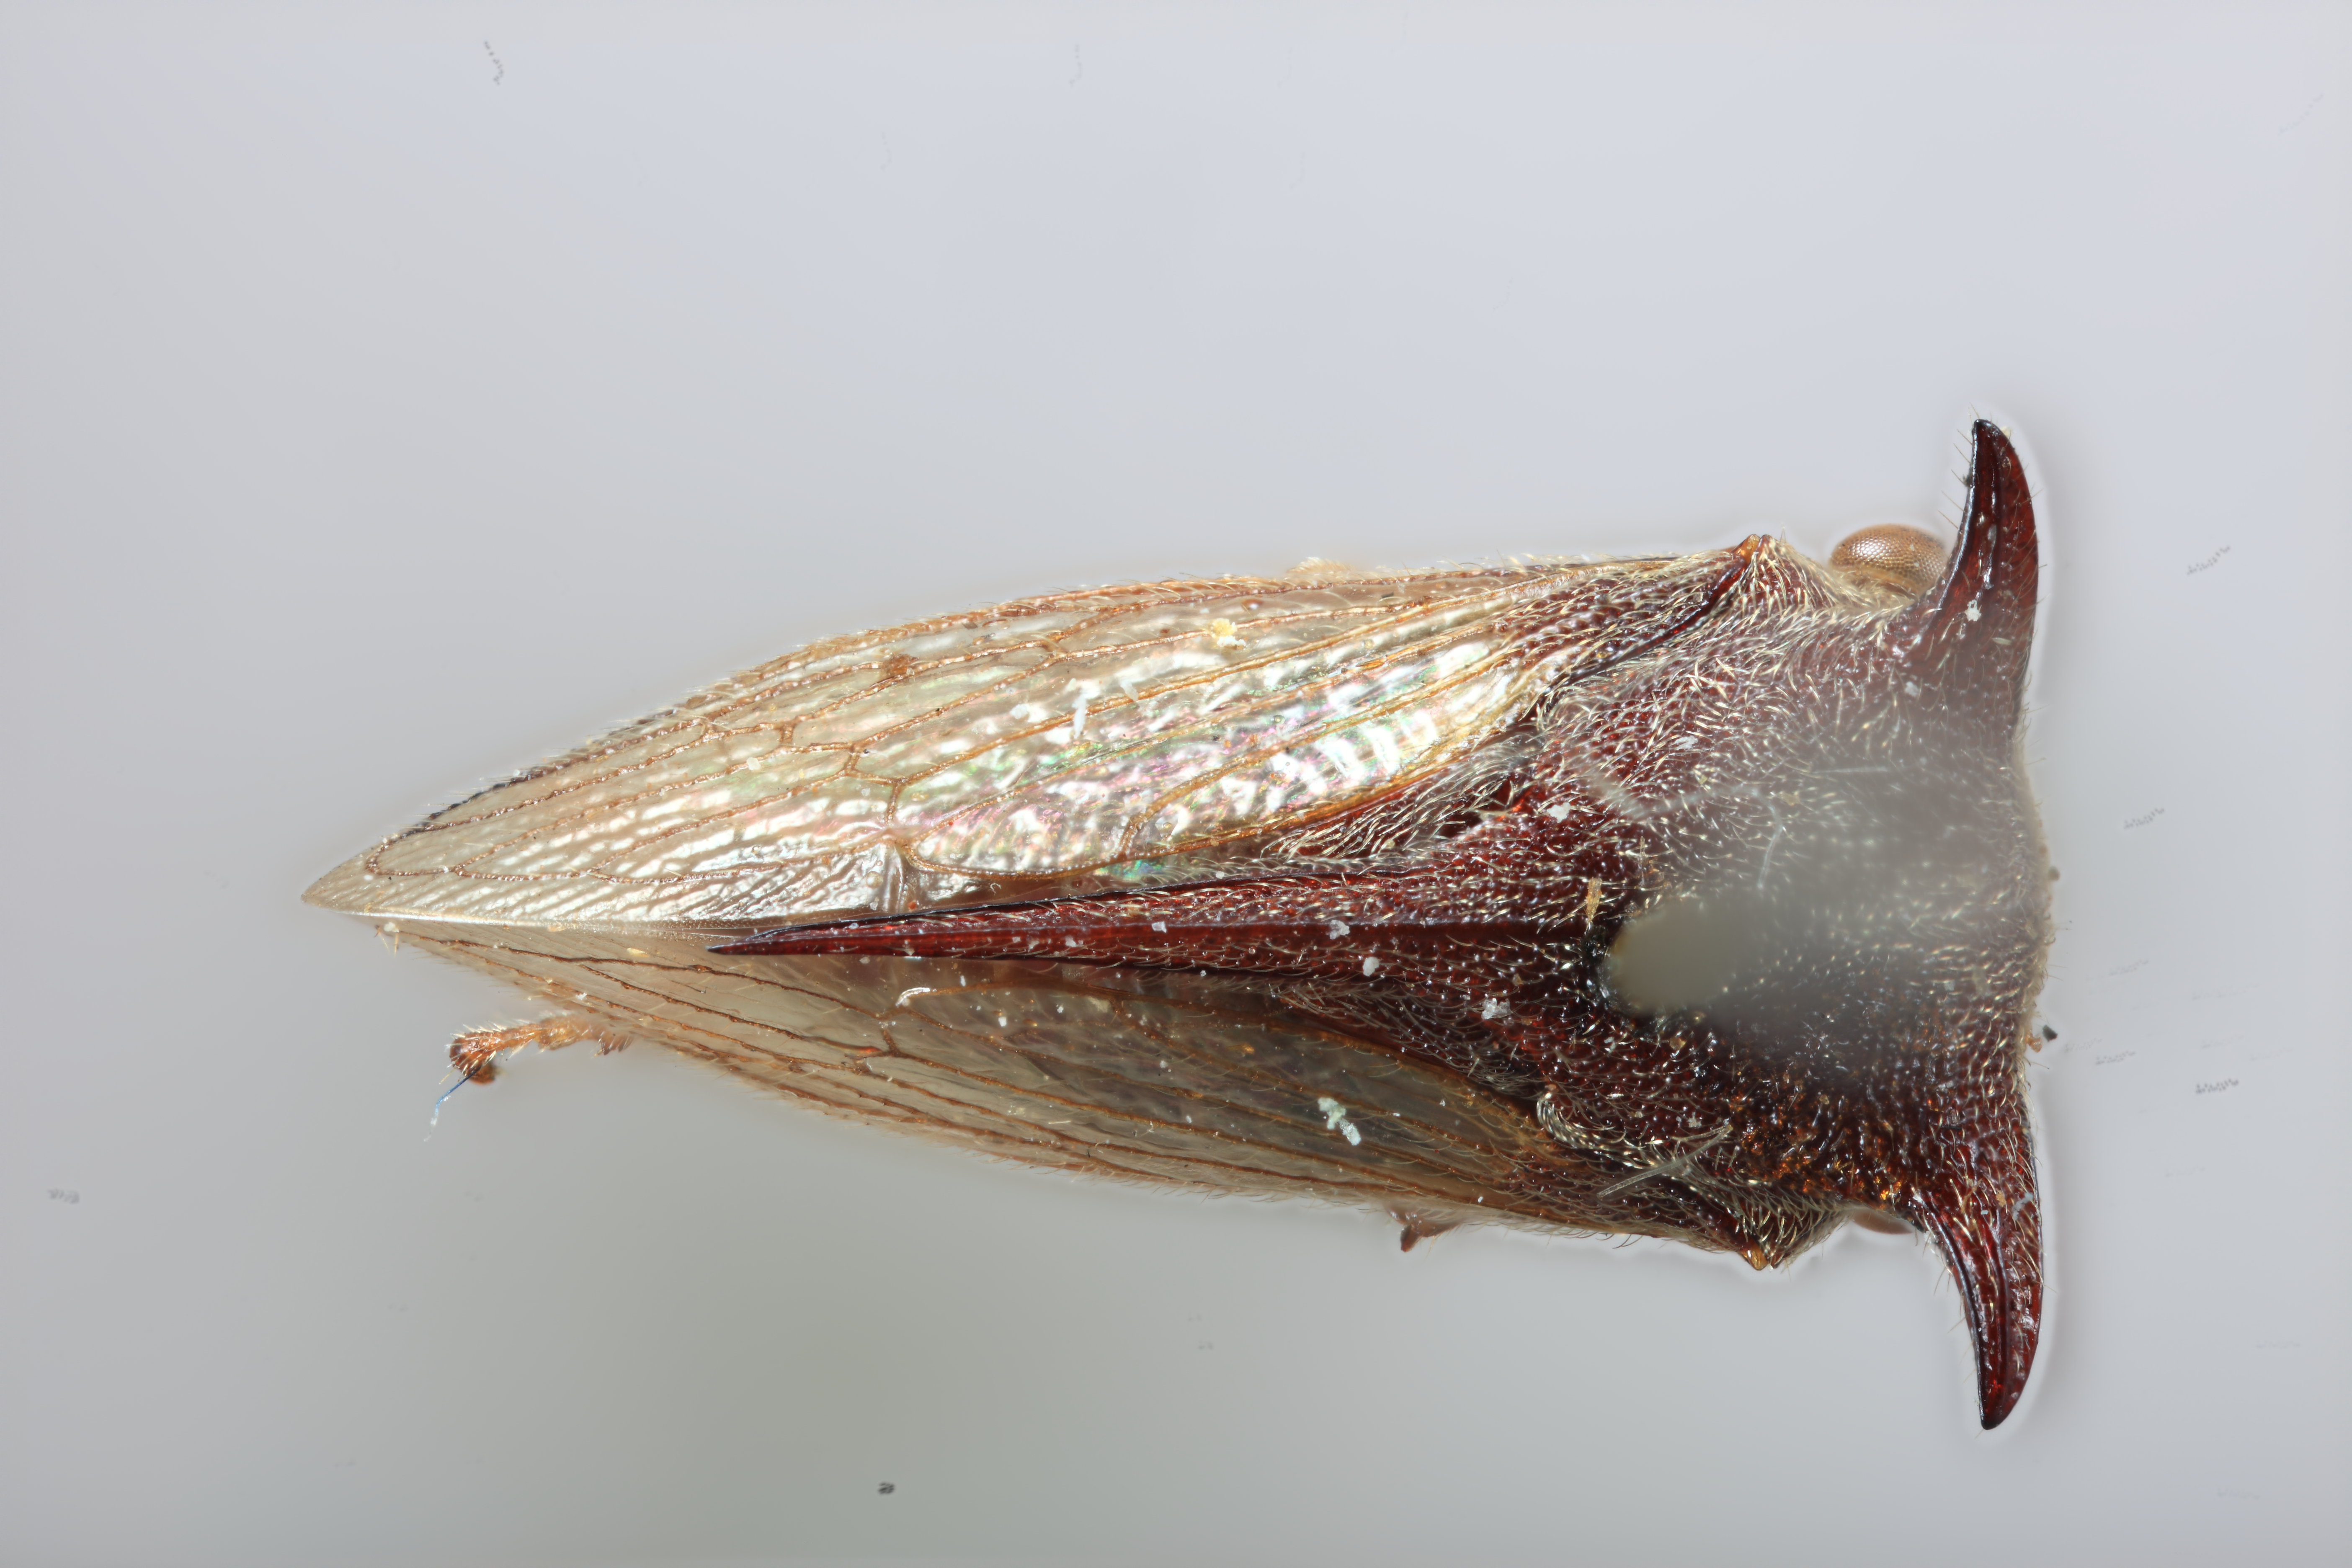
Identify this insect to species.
Tricentrus brunneus
